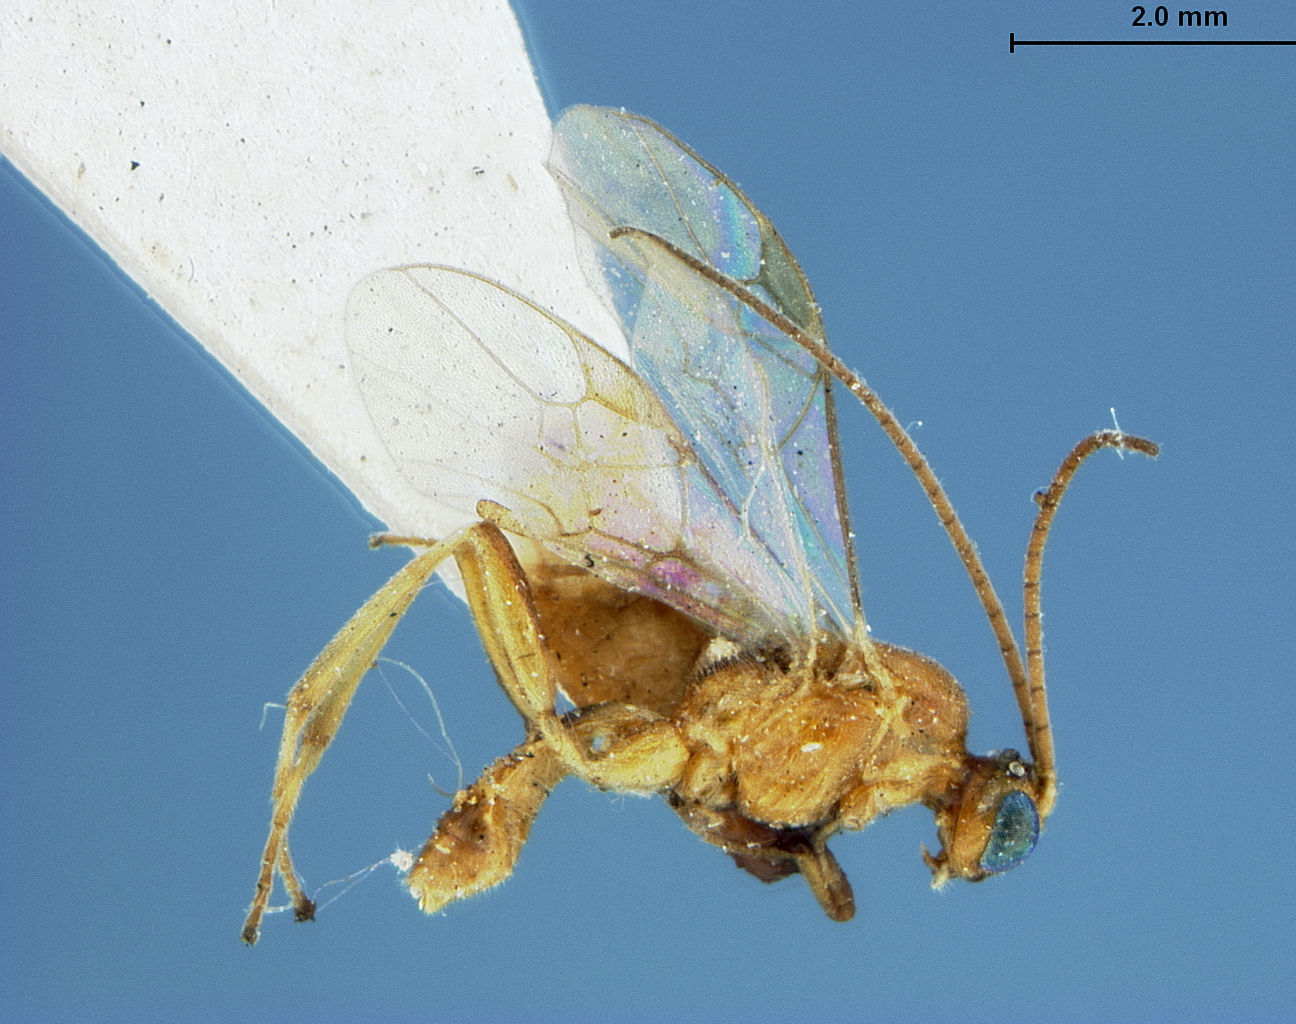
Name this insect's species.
Meteorus oecopsidis
